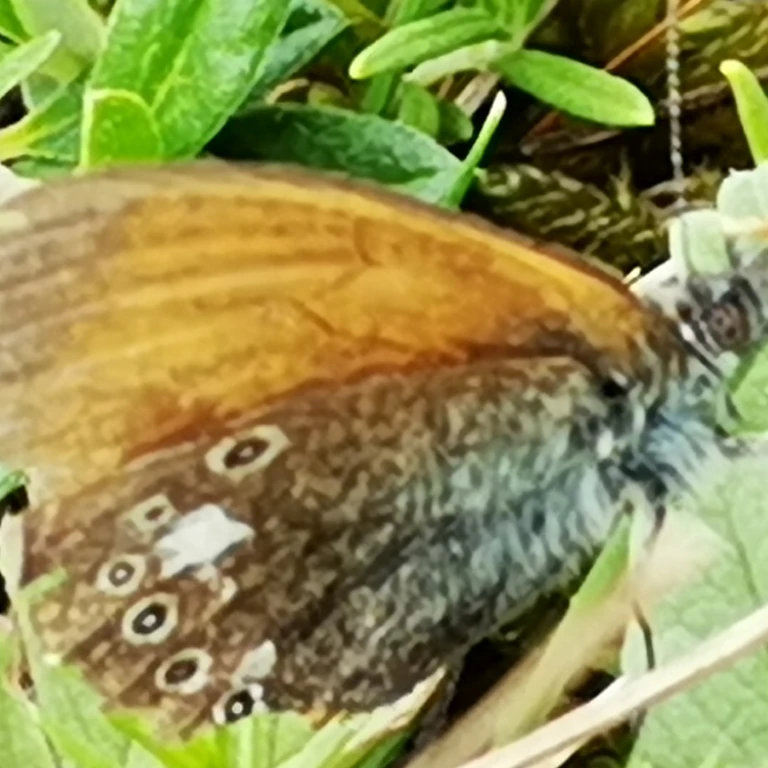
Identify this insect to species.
Coenonympha glycerion (also Coenonympha iphis)
